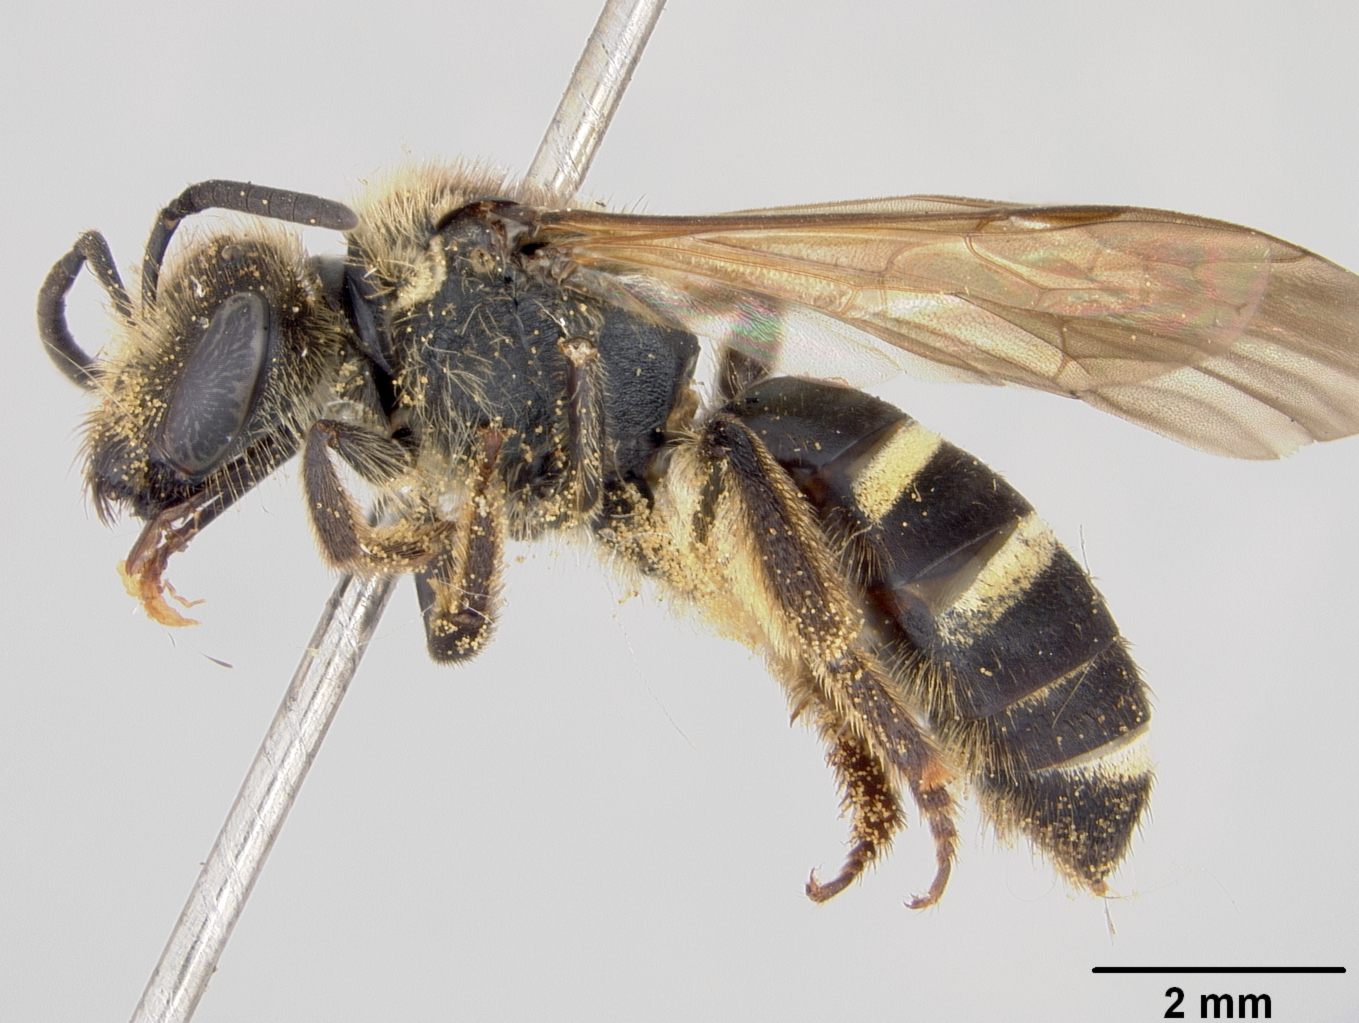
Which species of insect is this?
Lasioglossum asaphes
